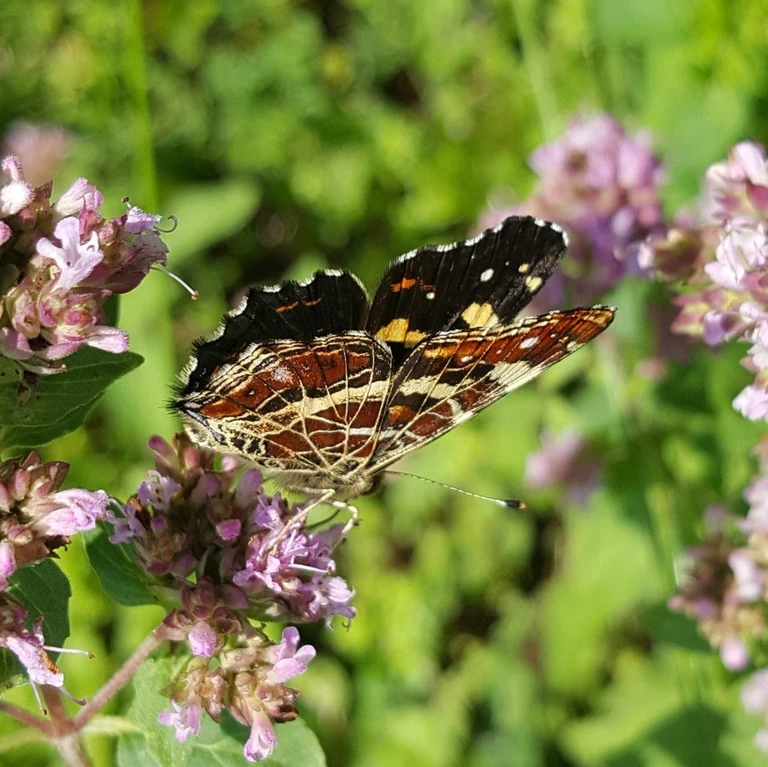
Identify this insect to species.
Araschnia levana
